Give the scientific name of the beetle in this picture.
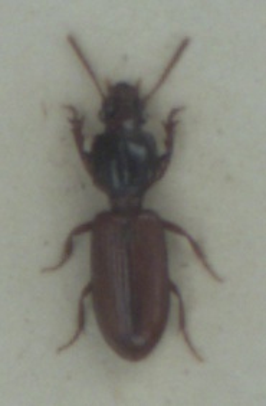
Clivina collaris
